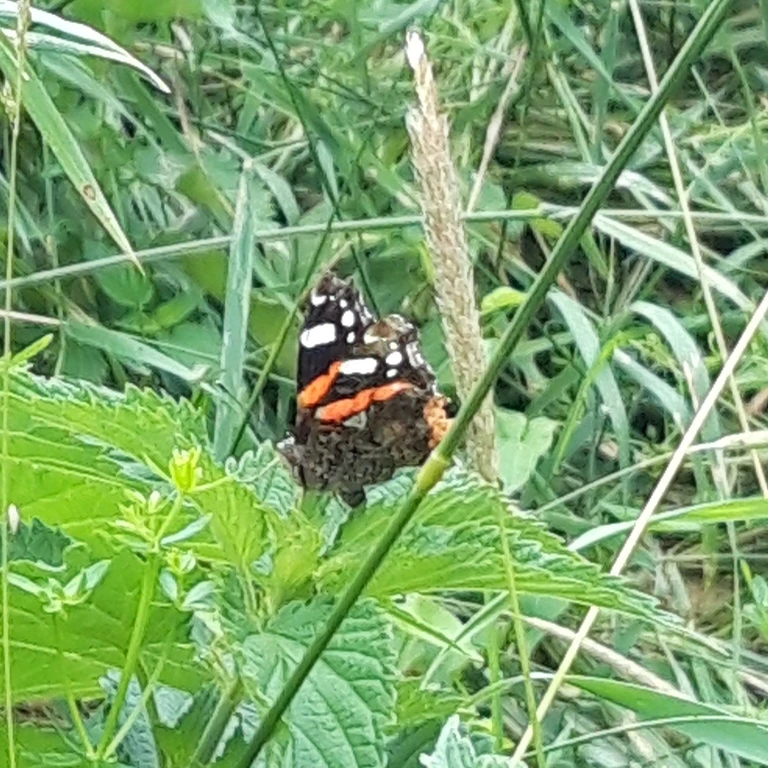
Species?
Vanessa atalanta
